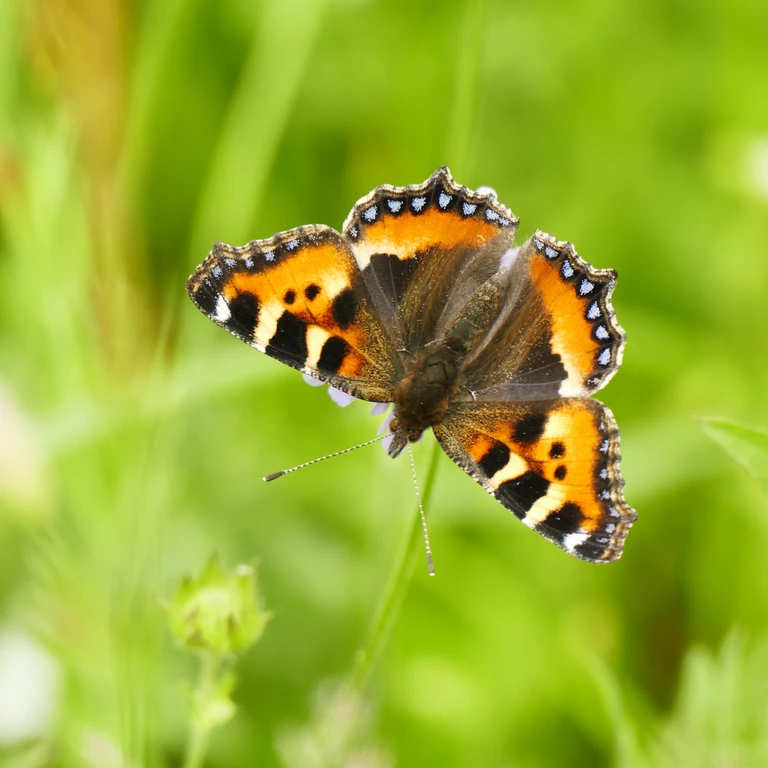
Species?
Aglais urticae
